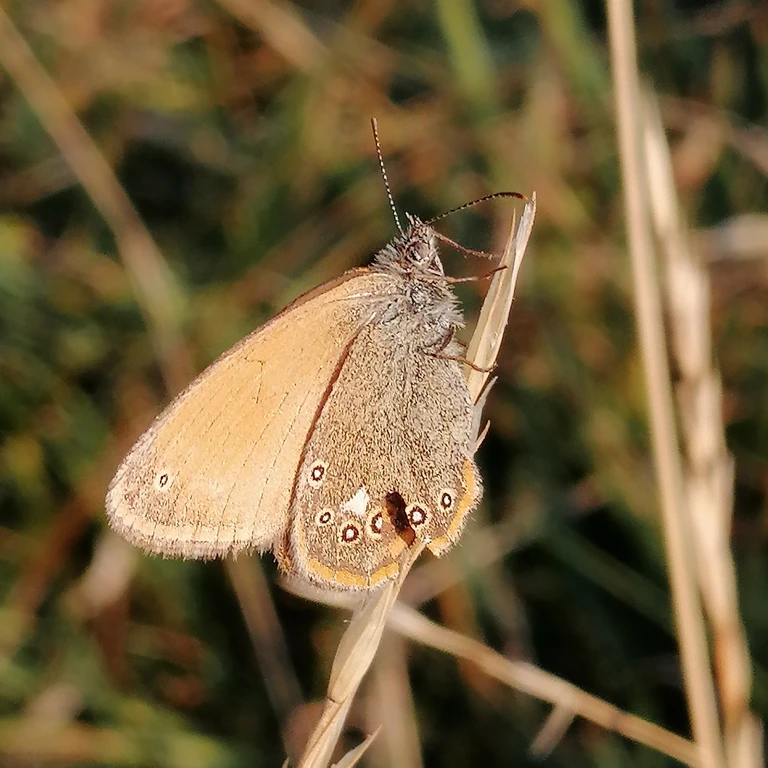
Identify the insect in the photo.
Coenonympha glycerion (also Coenonympha iphis)
